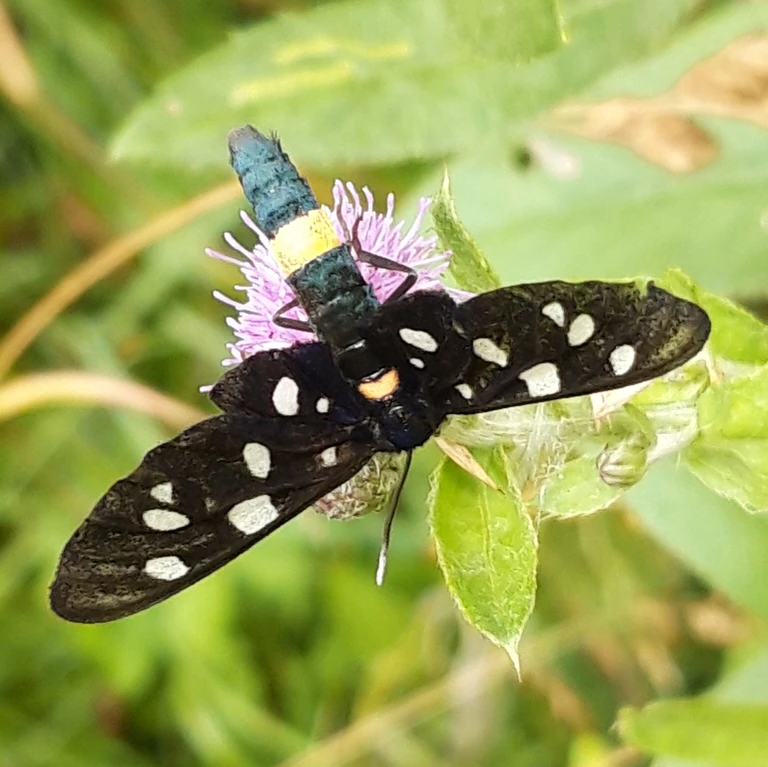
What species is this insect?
Amata phegea
